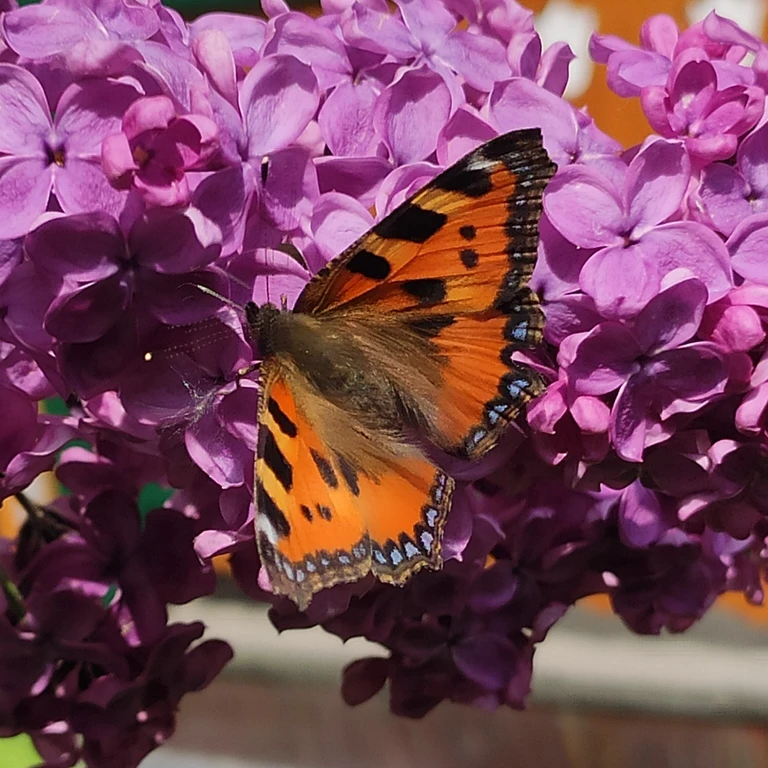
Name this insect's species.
Aglais urticae
